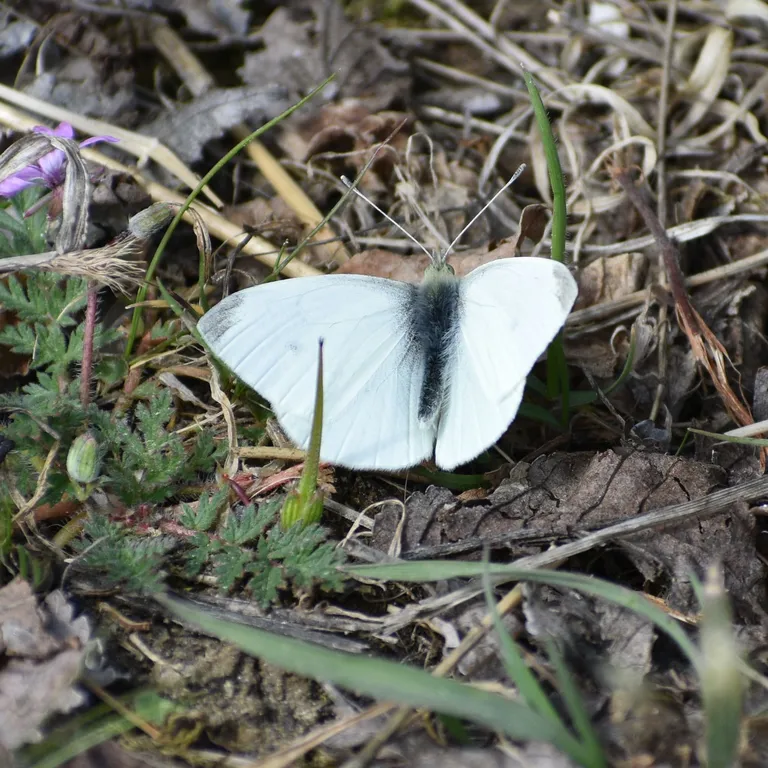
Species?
Pieris rapae
